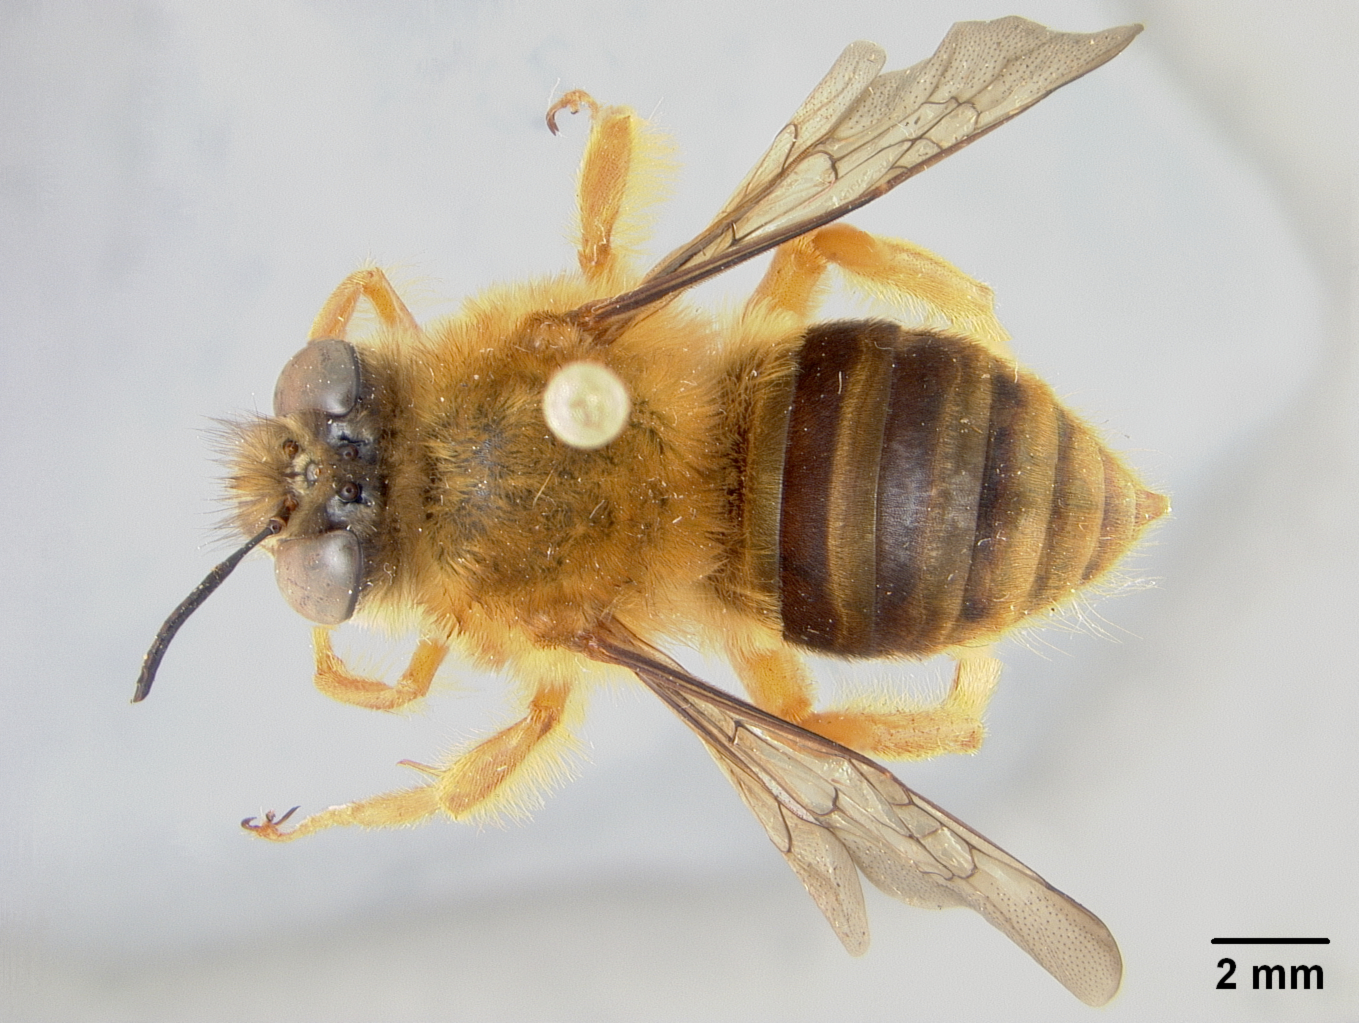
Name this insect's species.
Pachymelus ratsiraka
